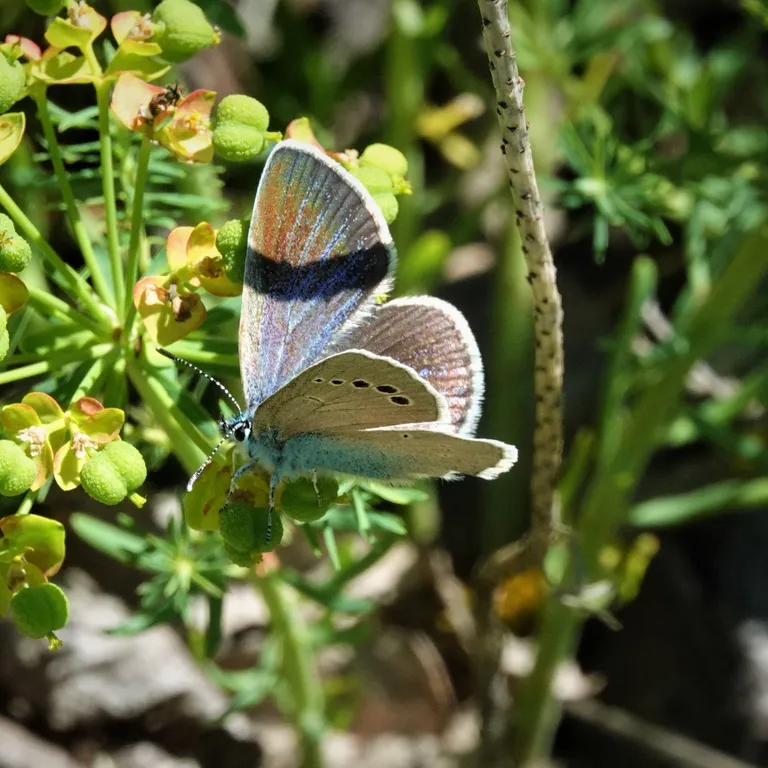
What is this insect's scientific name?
Glaucopsyche alexis
